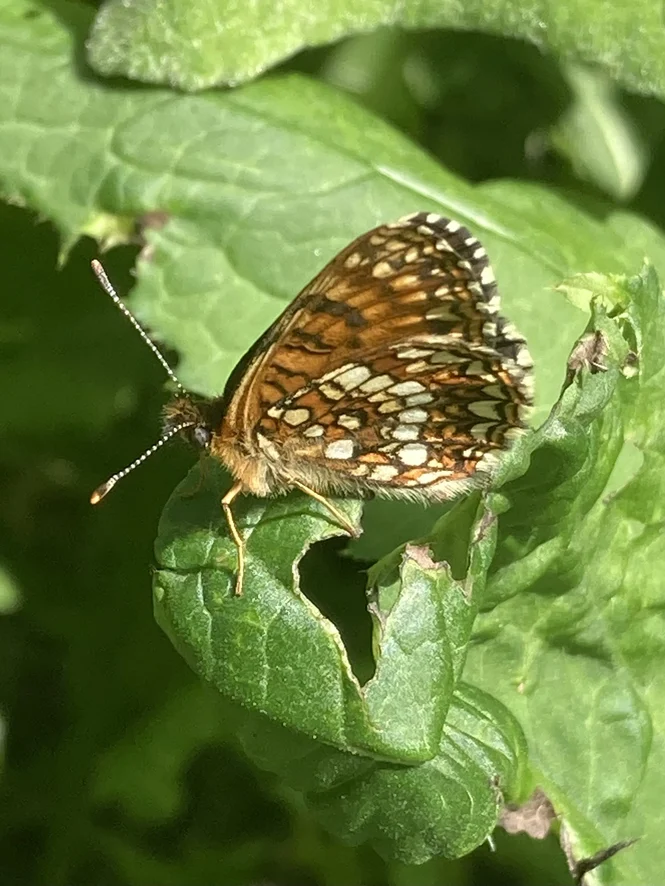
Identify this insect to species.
Melitaea diamina
